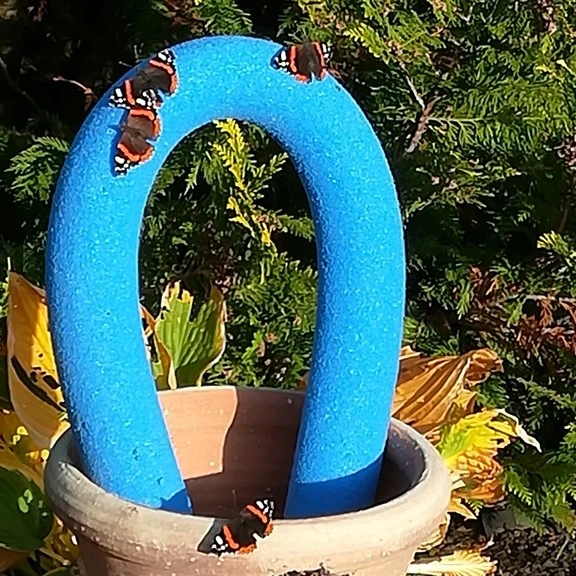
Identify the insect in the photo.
Vanessa atalanta
